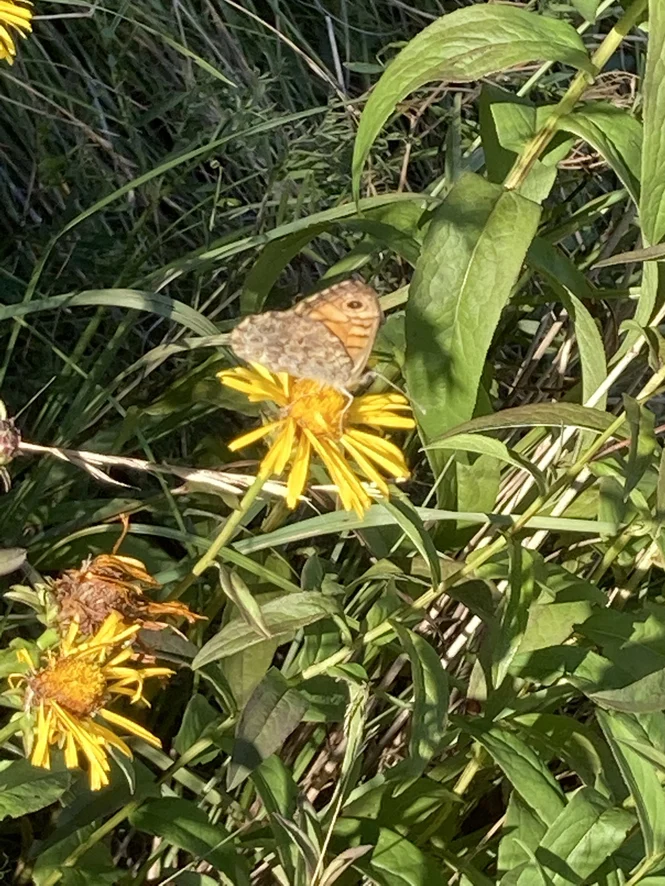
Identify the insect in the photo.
Lasiommata megera (also Pararge megera)
